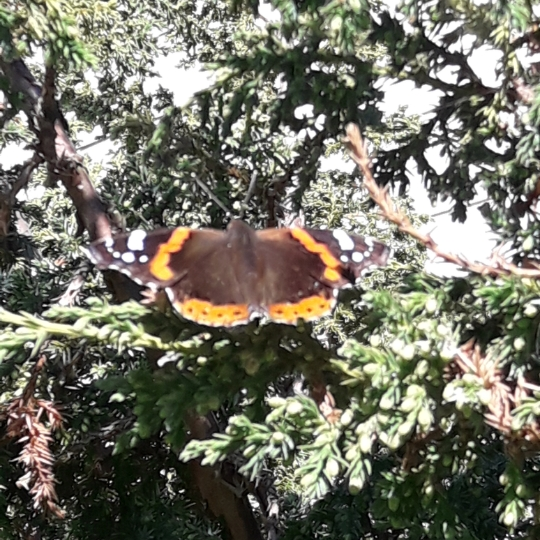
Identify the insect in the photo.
Vanessa atalanta
